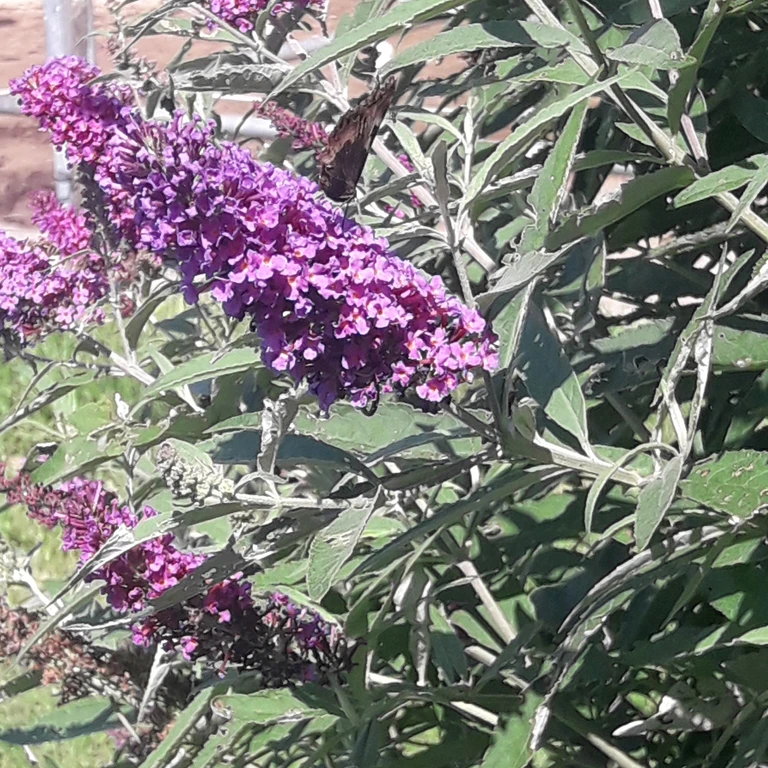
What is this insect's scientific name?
Aglais urticae
